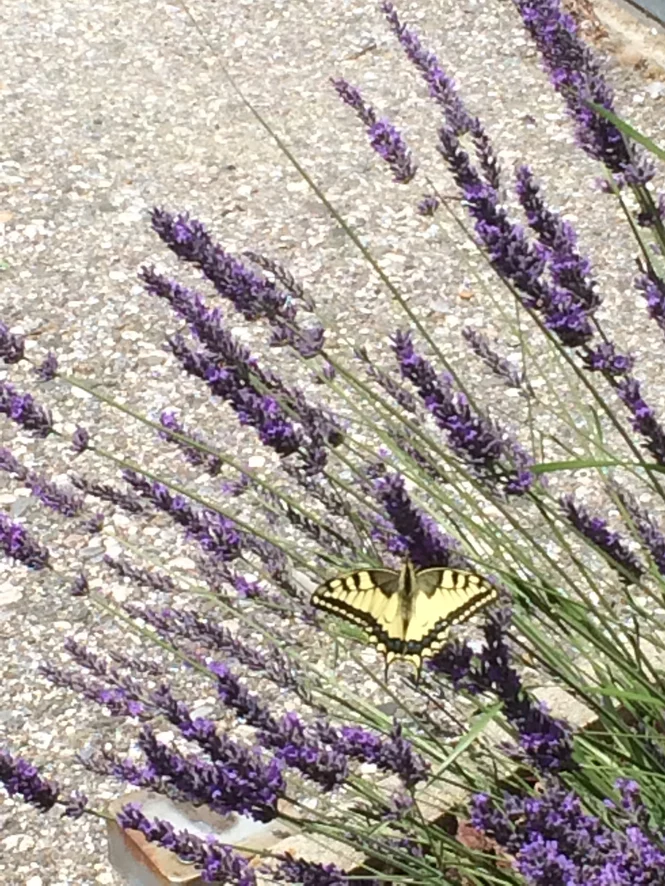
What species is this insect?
Papilio machaon
